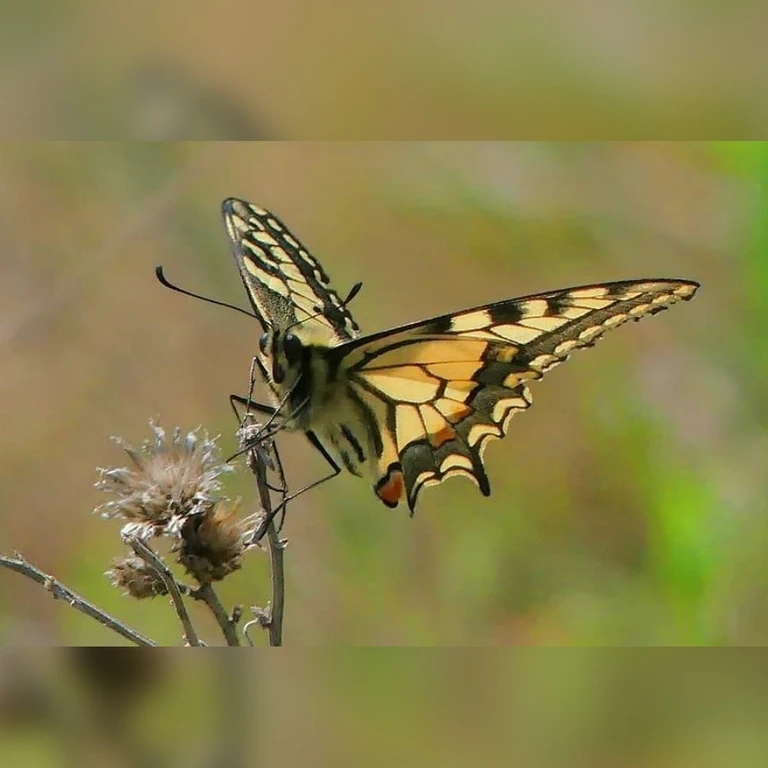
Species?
Papilio machaon
